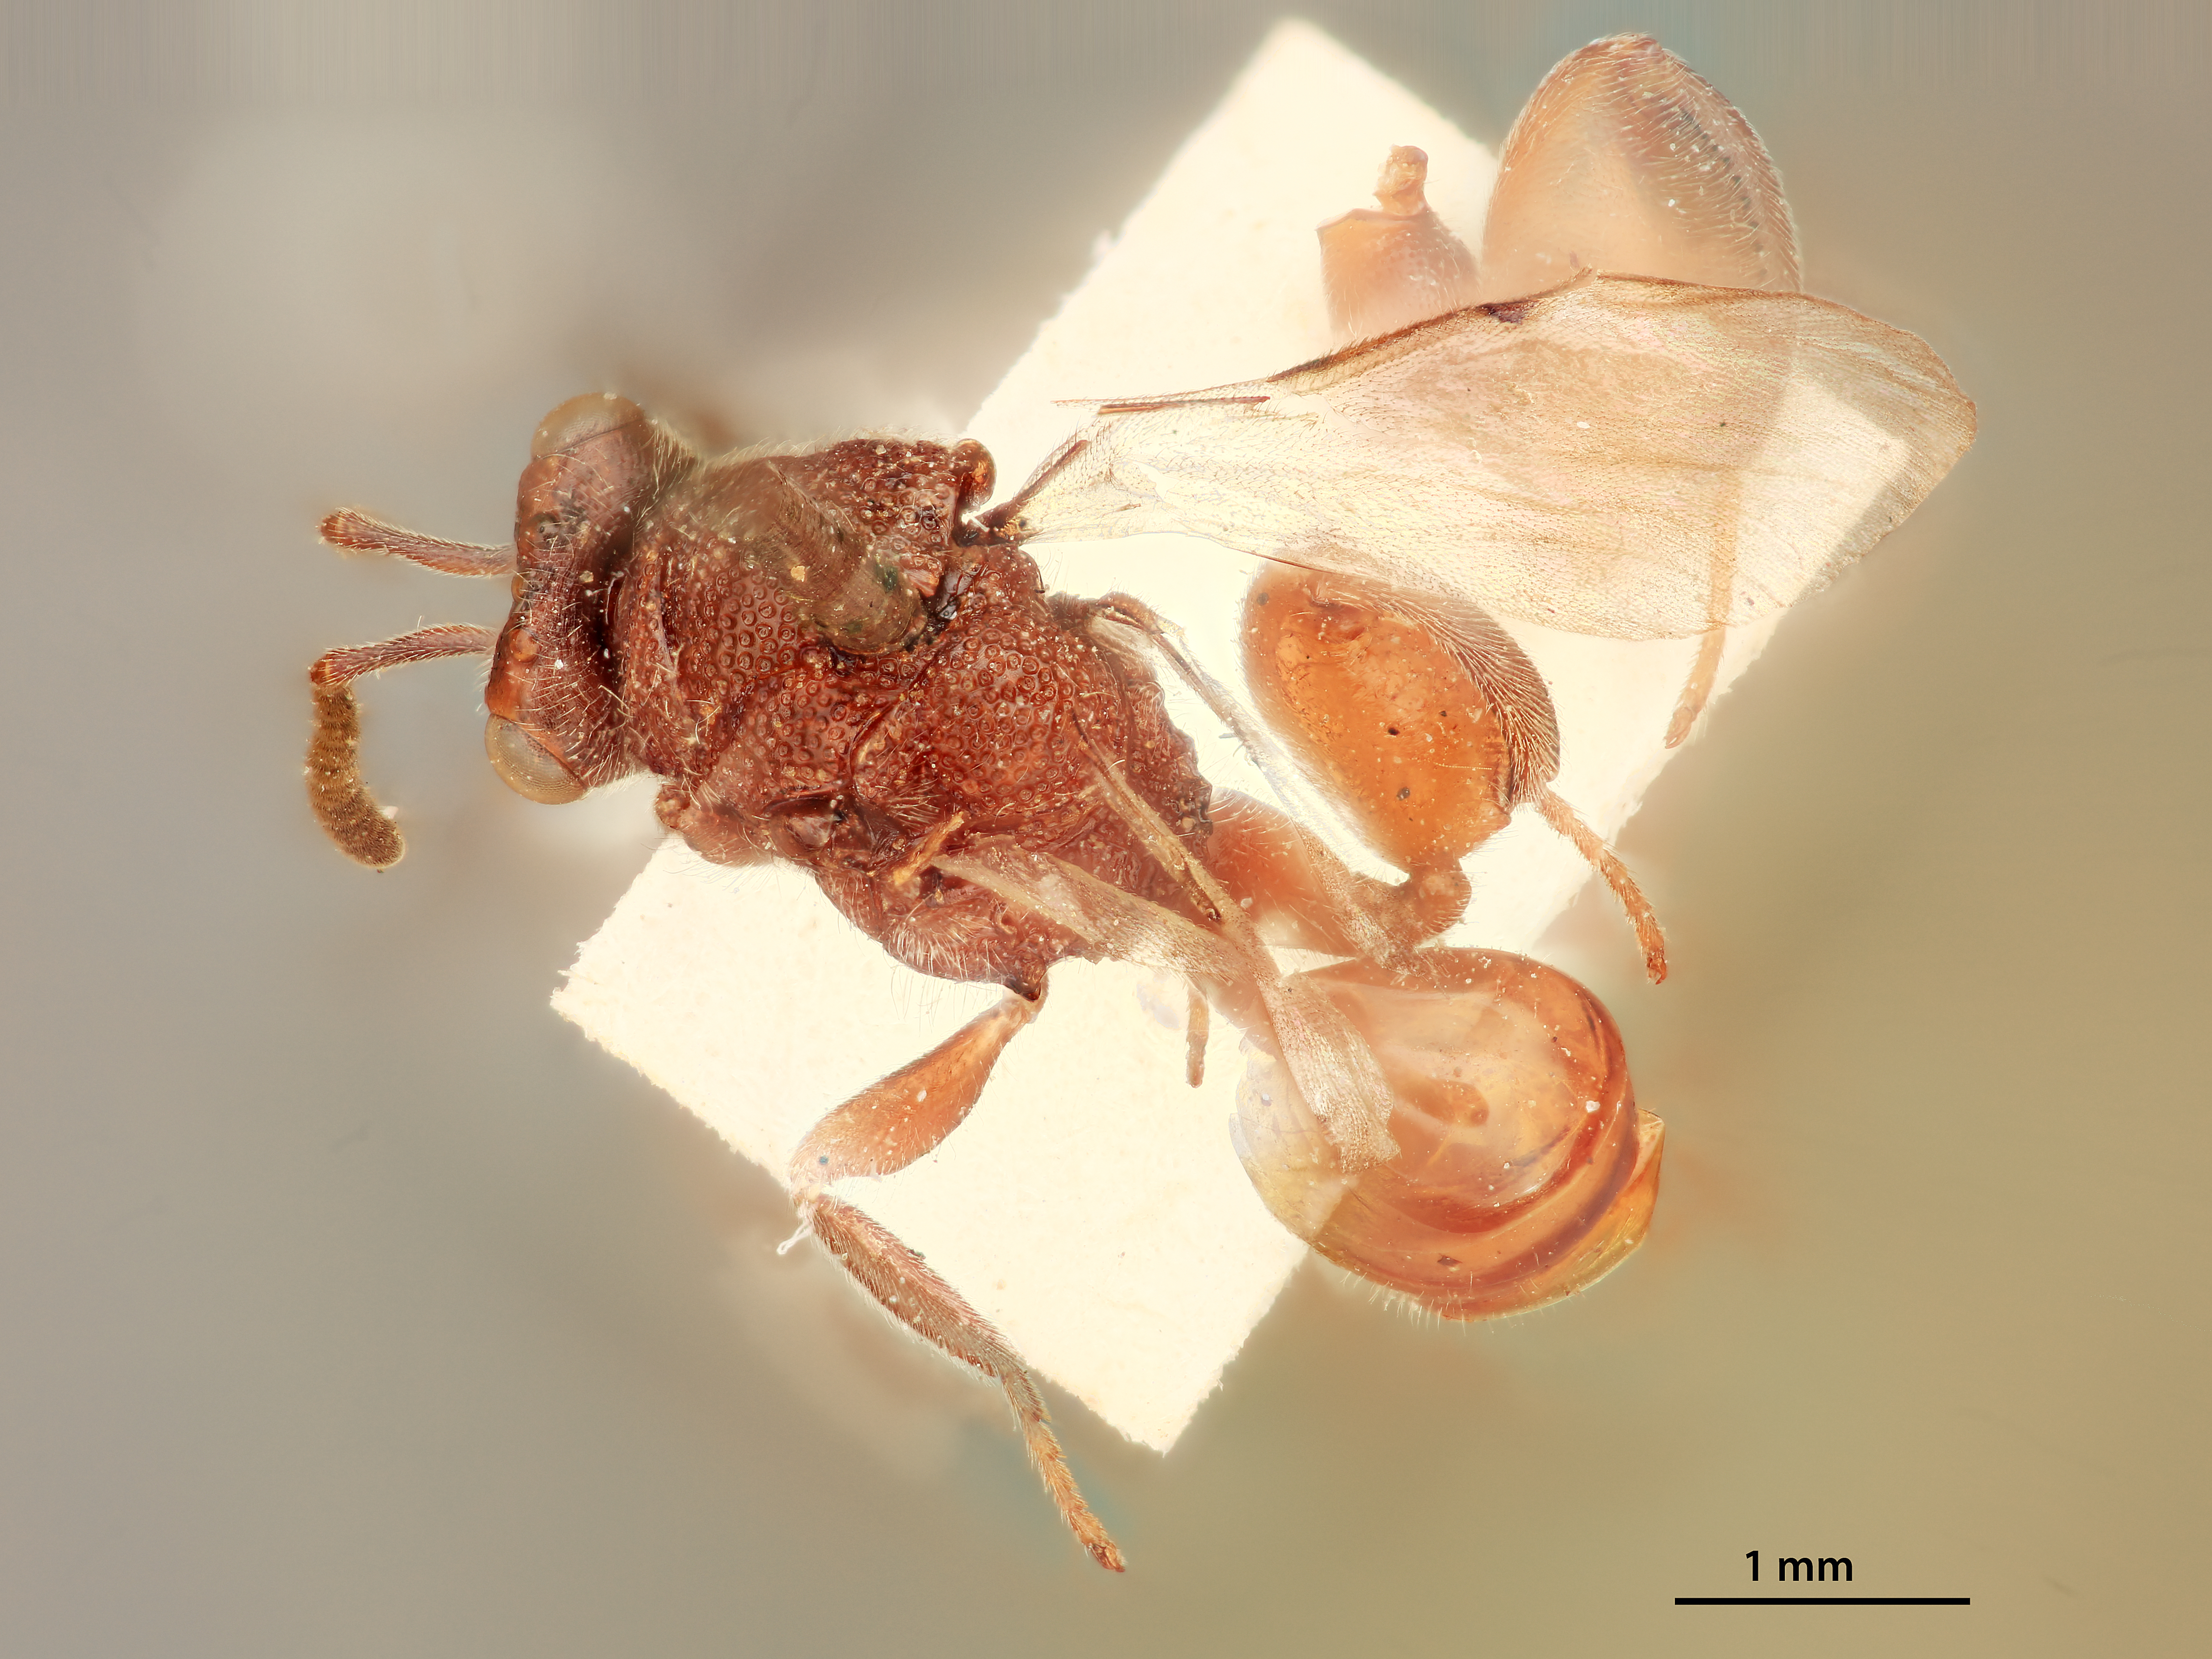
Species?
Smicra barbara
